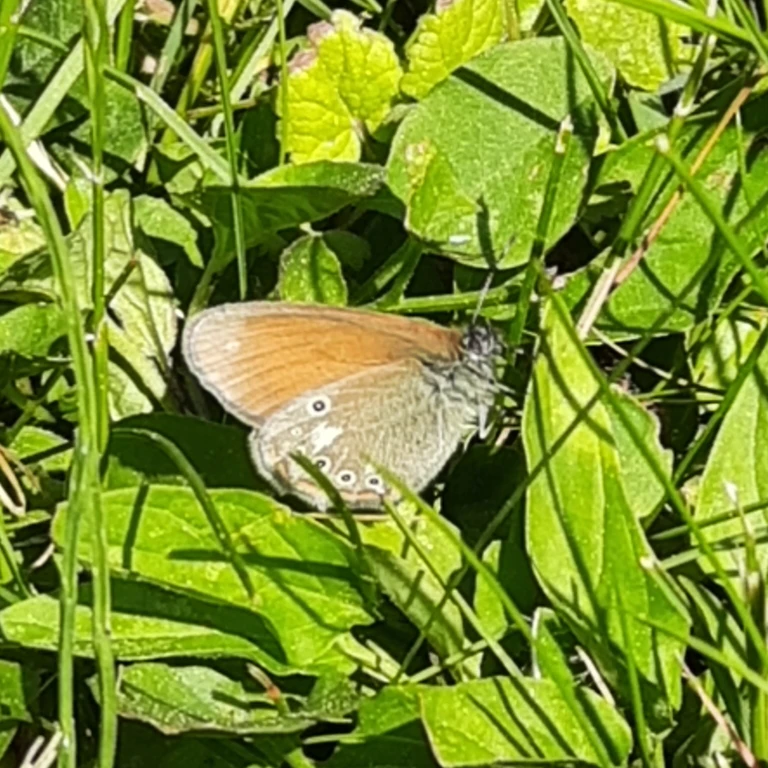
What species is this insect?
Coenonympha glycerion (also Coenonympha iphis)
